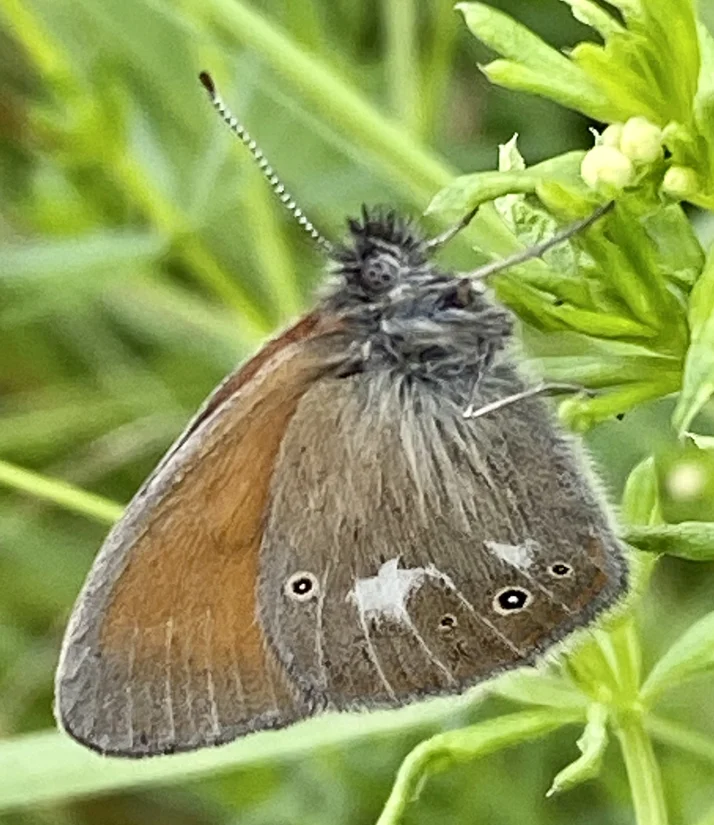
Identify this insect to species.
Coenonympha glycerion (also Coenonympha iphis)
